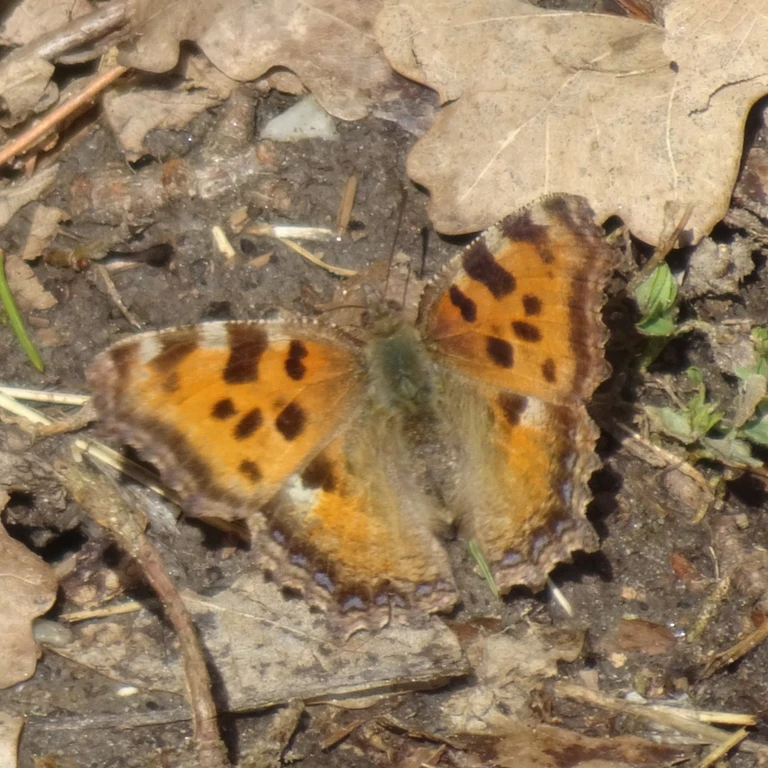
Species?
Nymphalis polychloros
